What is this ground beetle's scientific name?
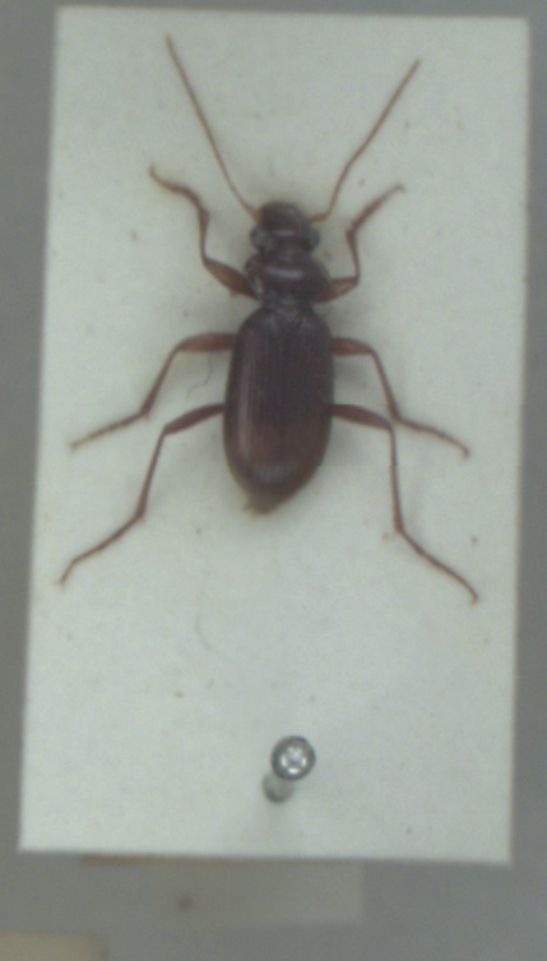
Leistus ferrugineus
